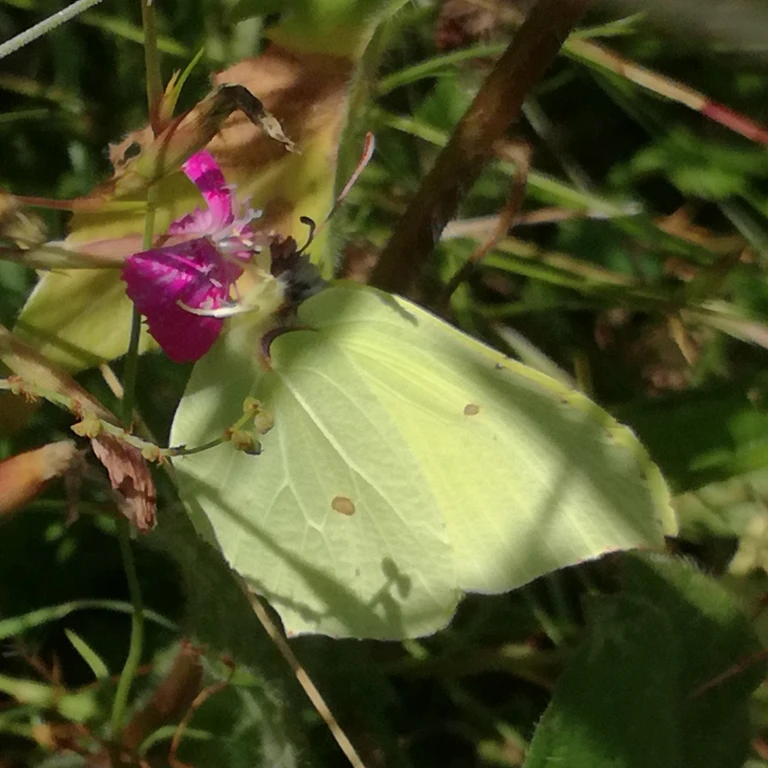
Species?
Gonepteryx rhamni
